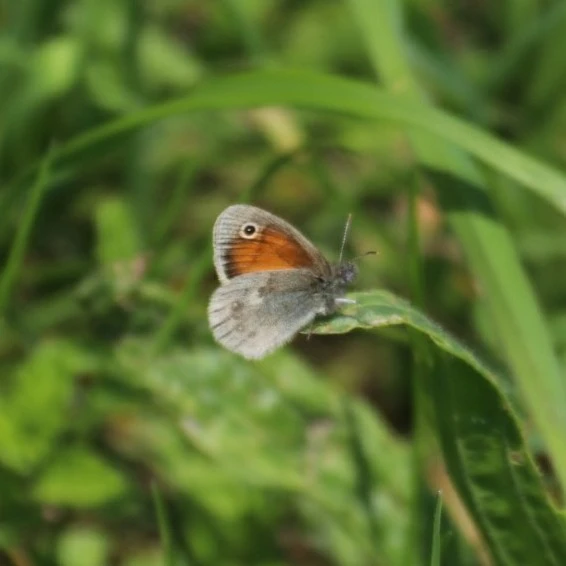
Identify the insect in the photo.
Coenonympha pamphilus
